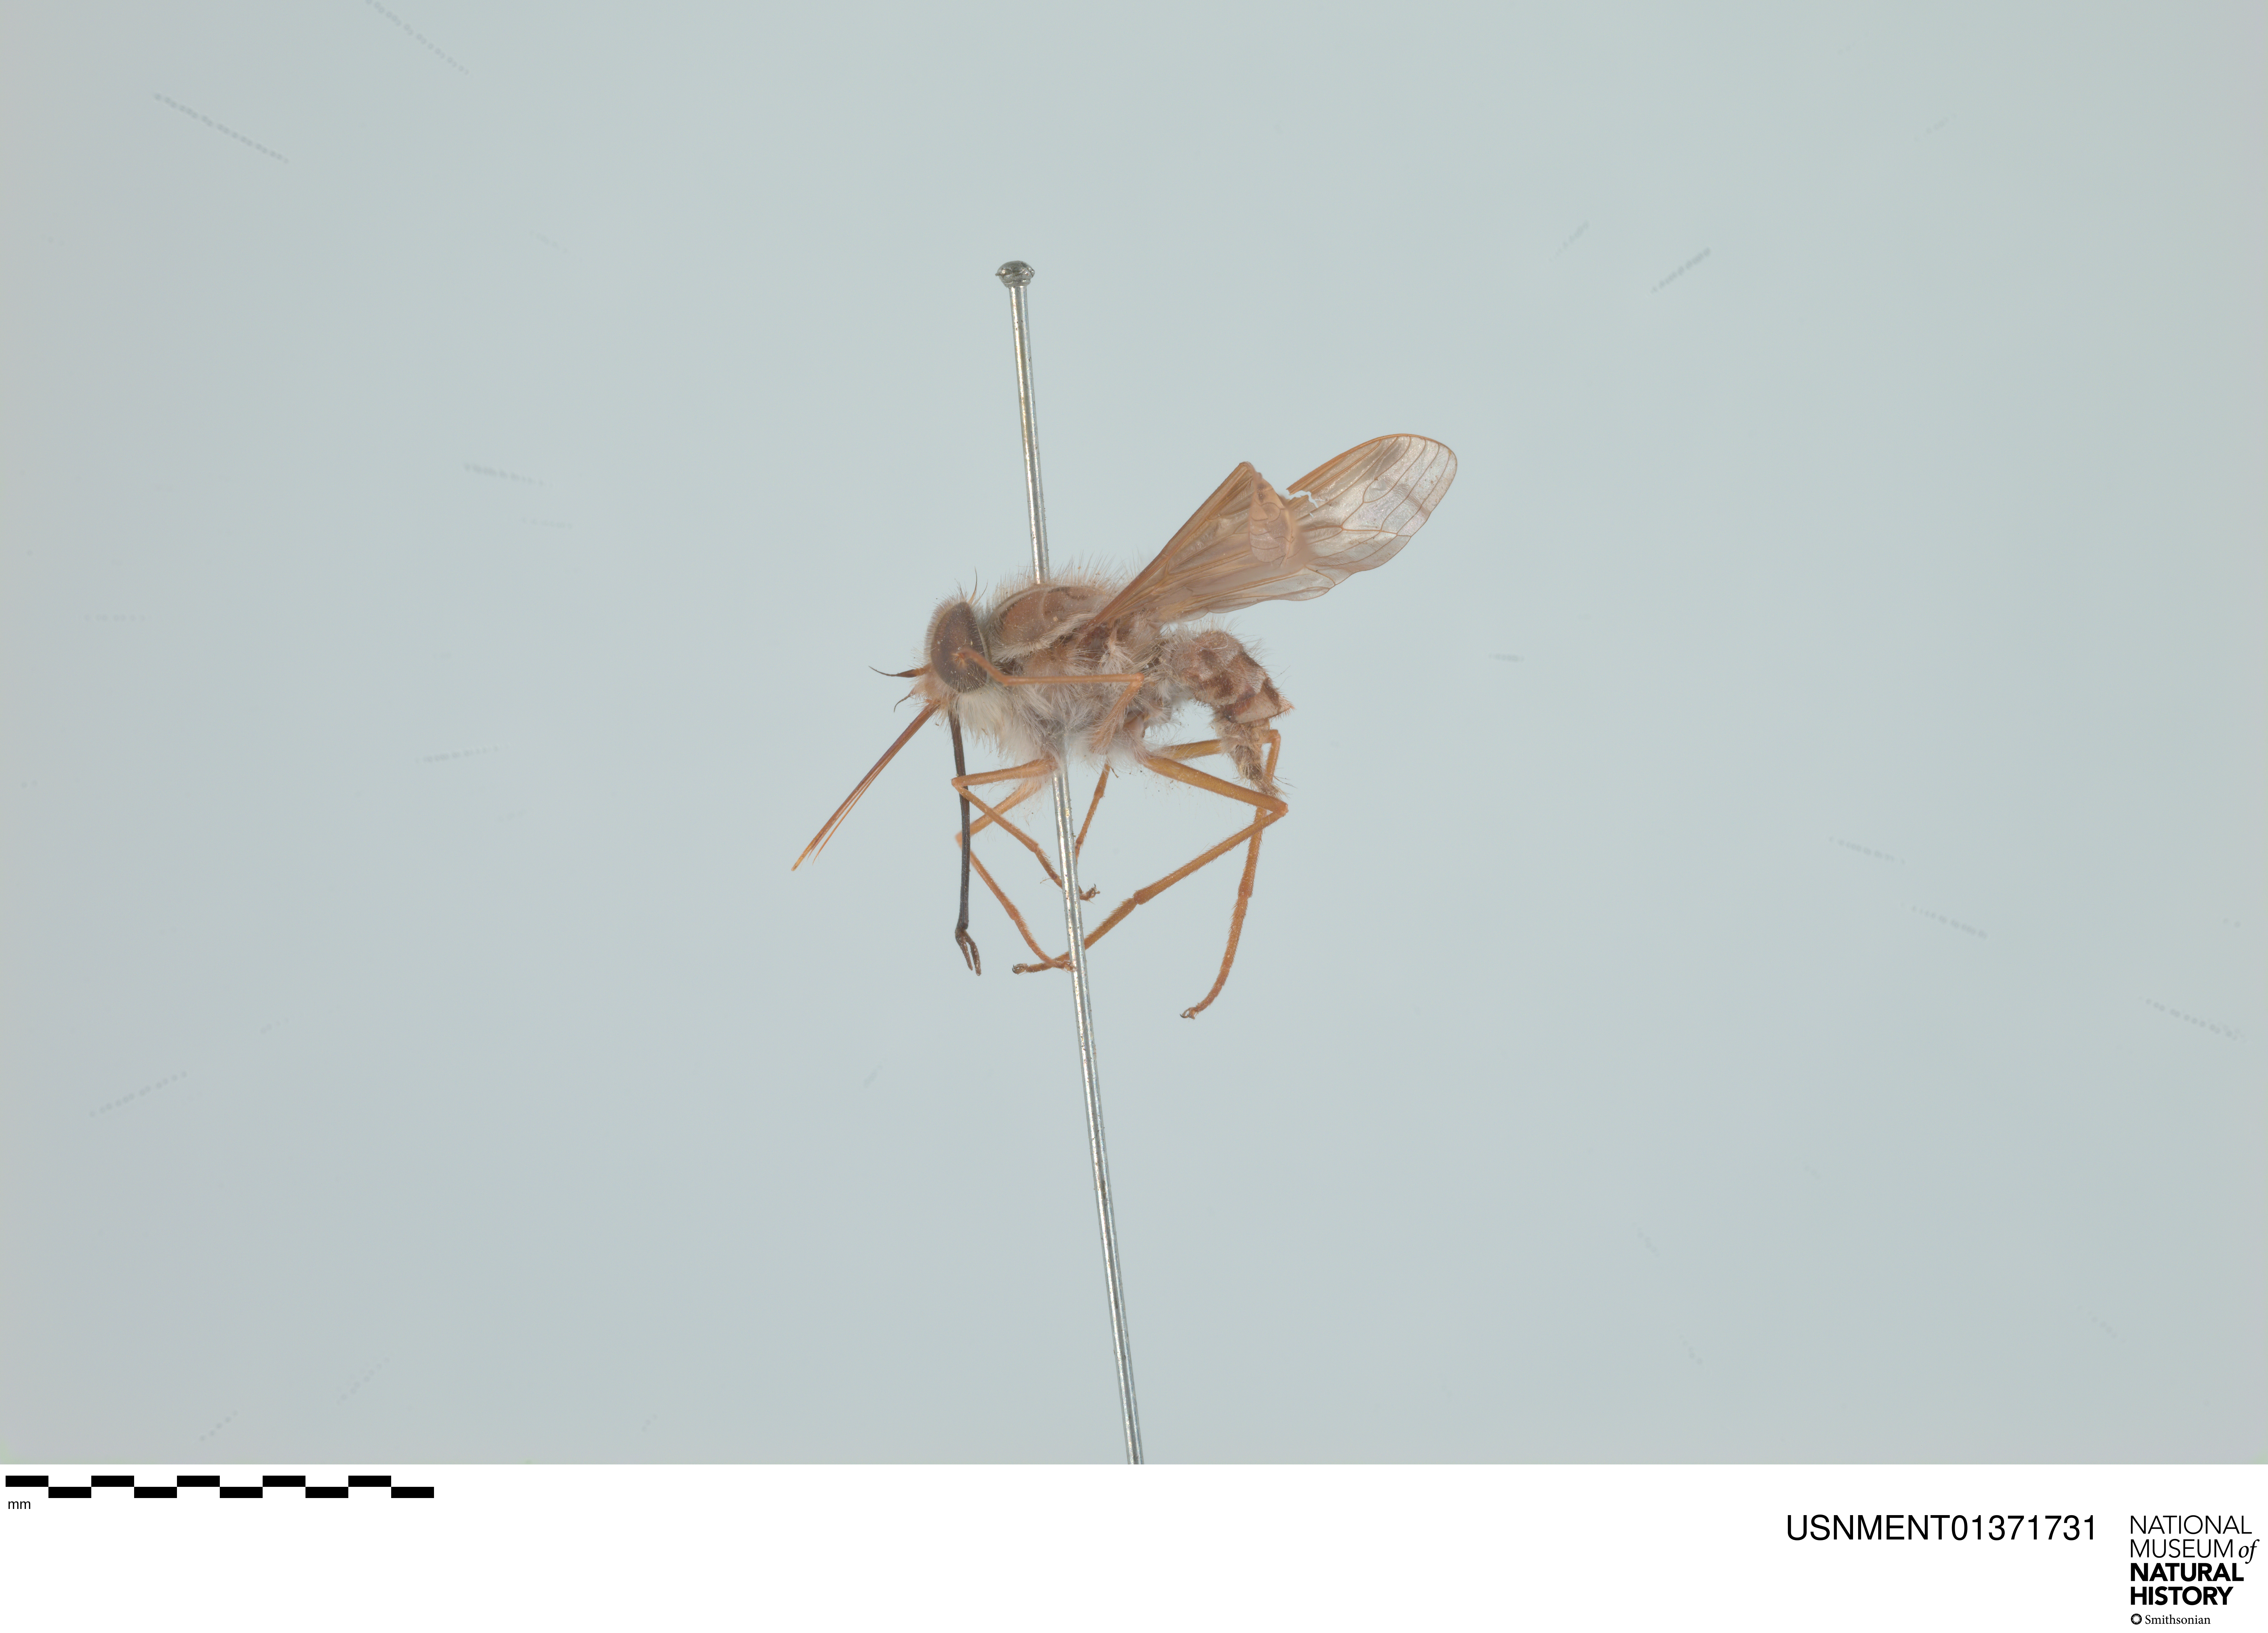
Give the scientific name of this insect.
Hirmoneura nubipennis (also Trichophthalma nubipennis)
